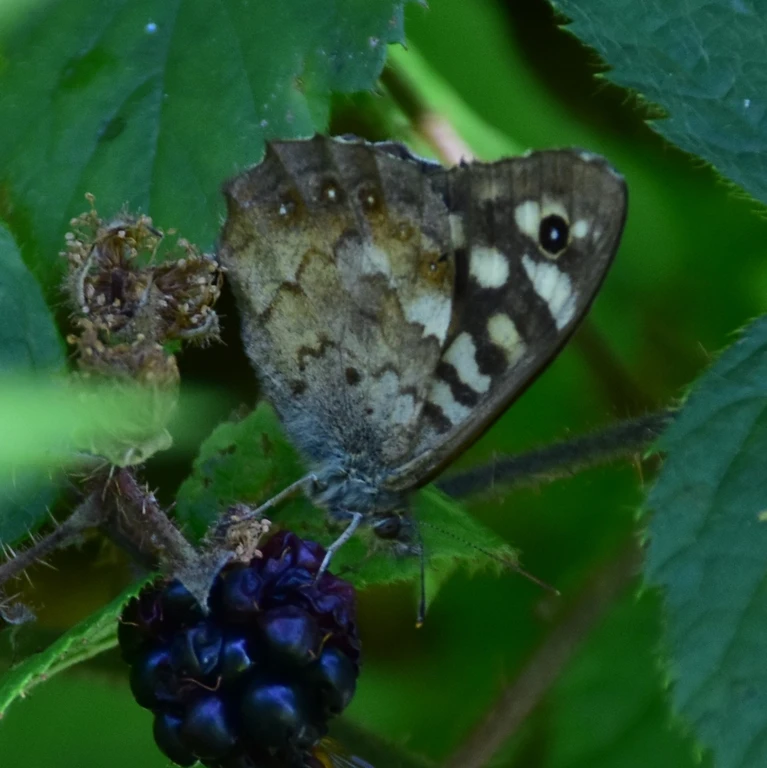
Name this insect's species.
Pararge aegeria
